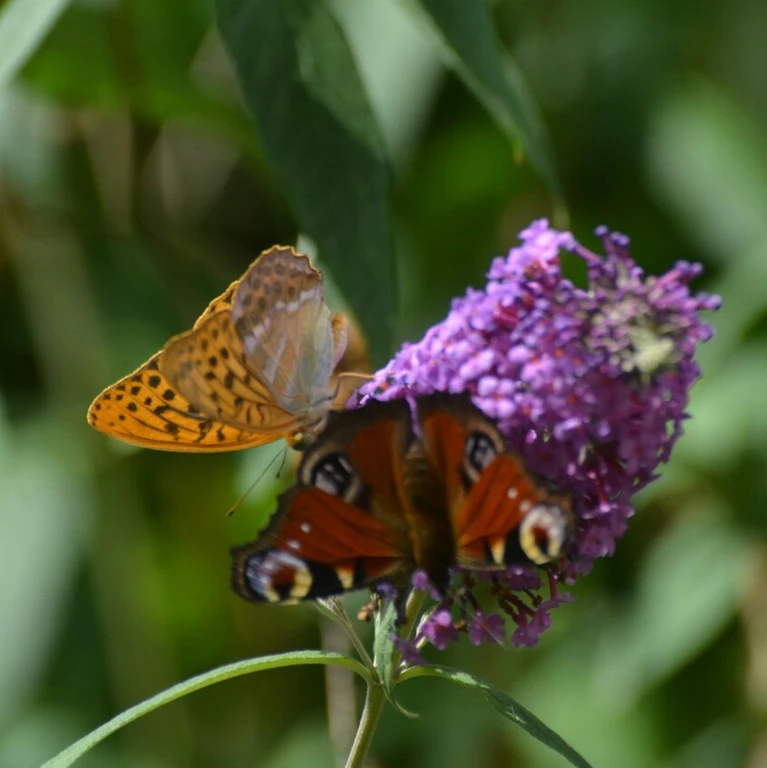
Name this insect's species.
Argynnis paphia
